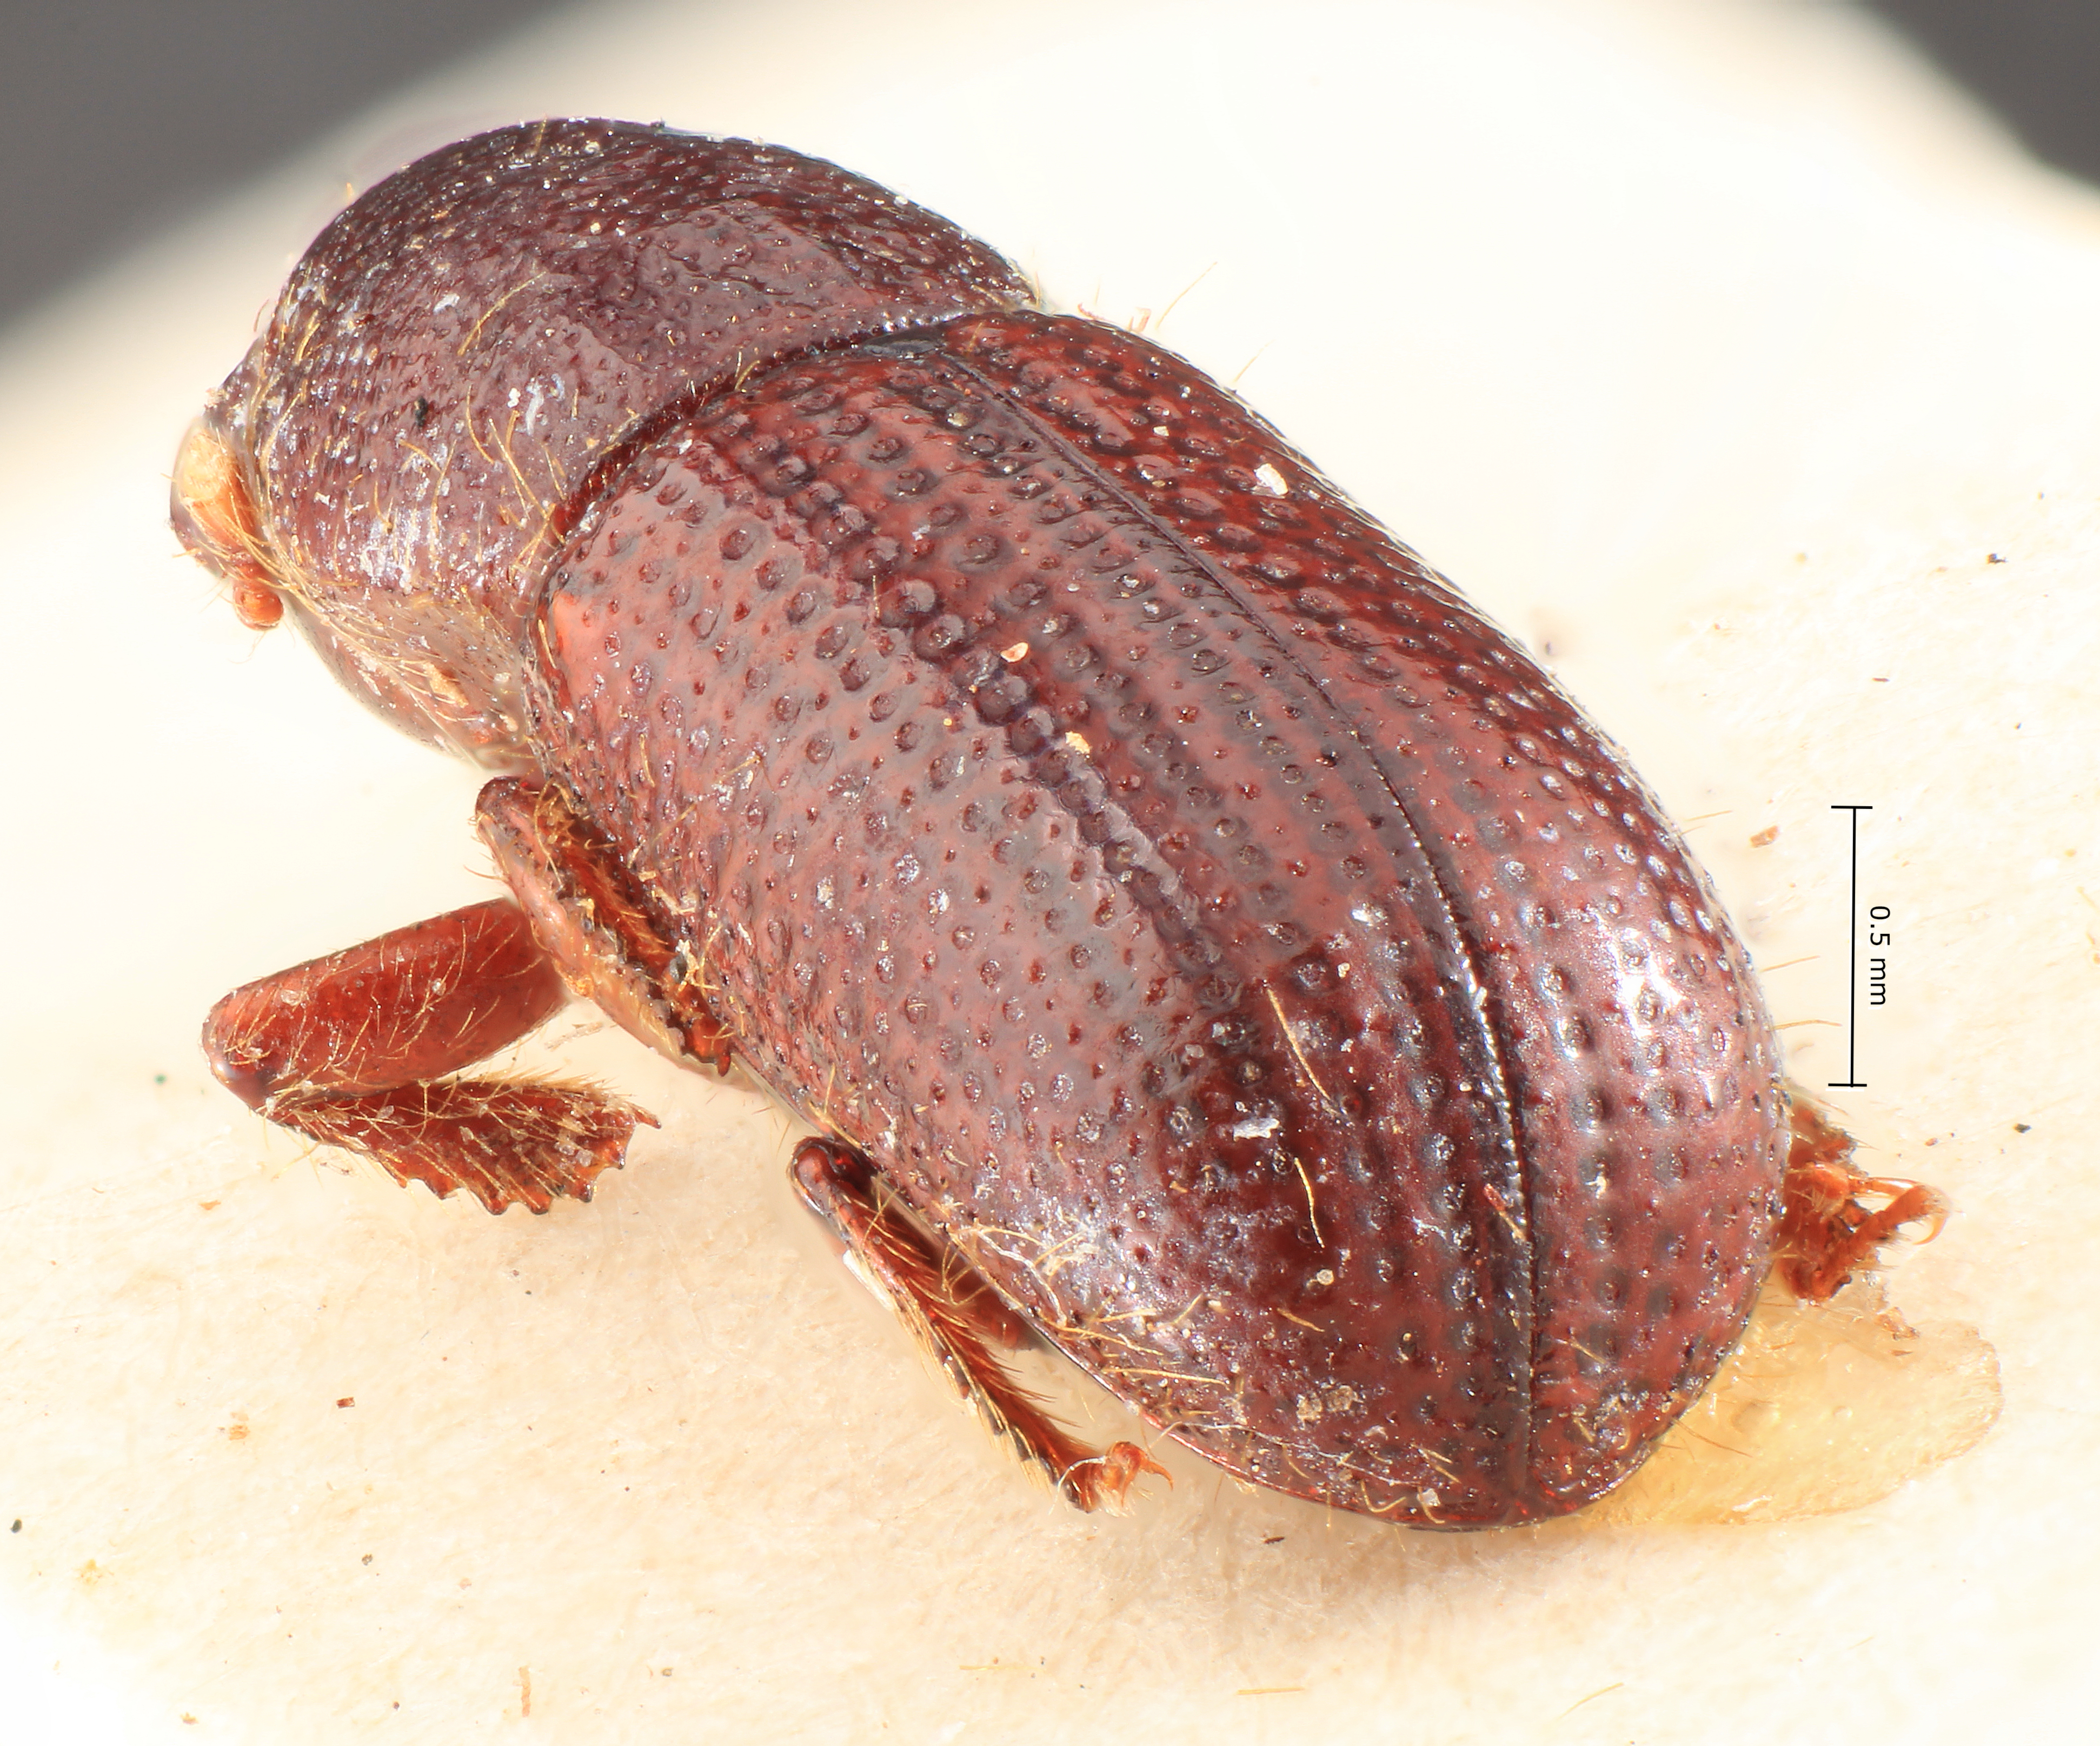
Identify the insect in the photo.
Dryocoetes longicollis
